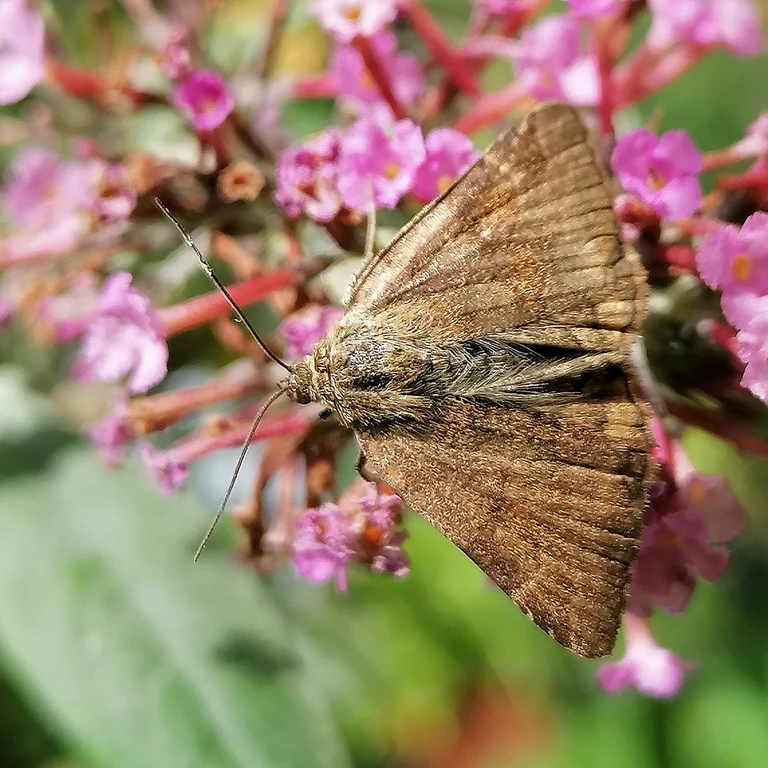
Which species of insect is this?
Euclidia glyphica
